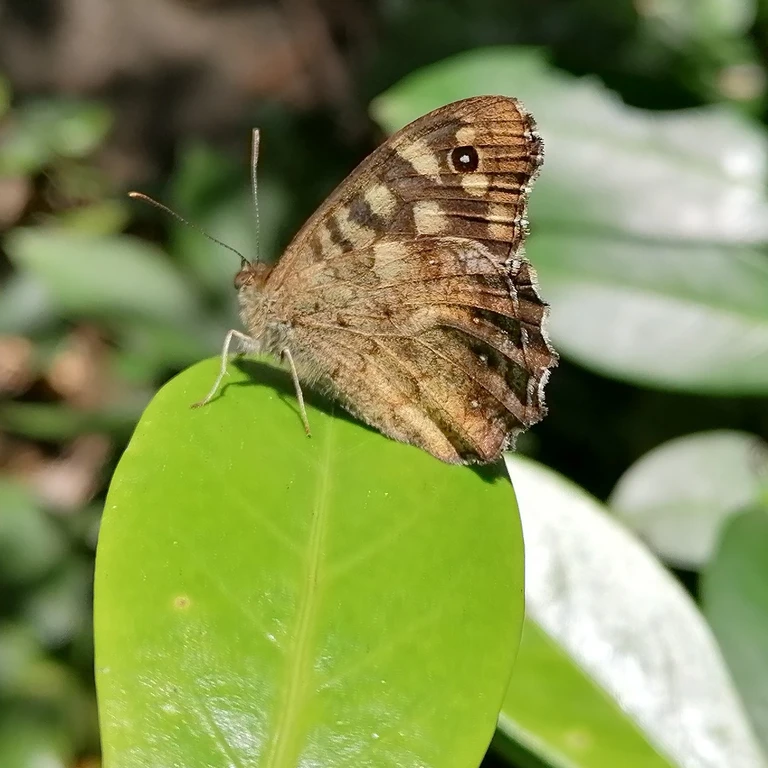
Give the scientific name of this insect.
Pararge aegeria
